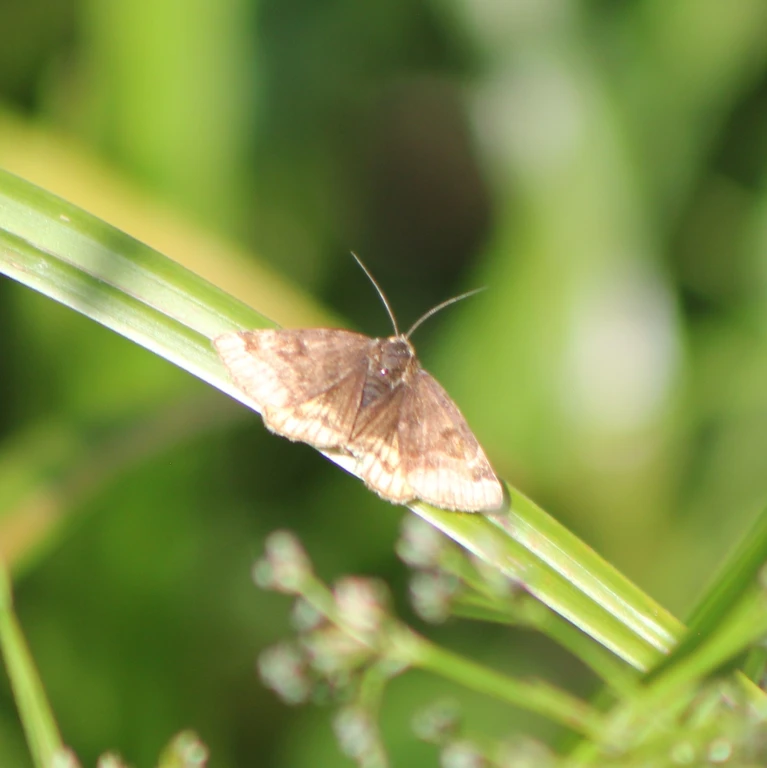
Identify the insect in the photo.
Euclidia glyphica
